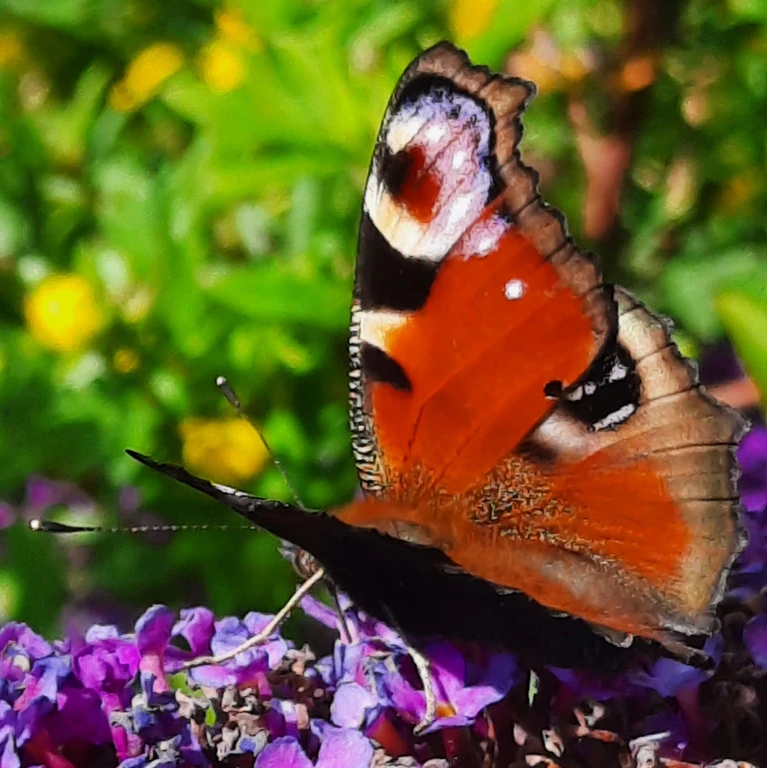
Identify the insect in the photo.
Aglais io
